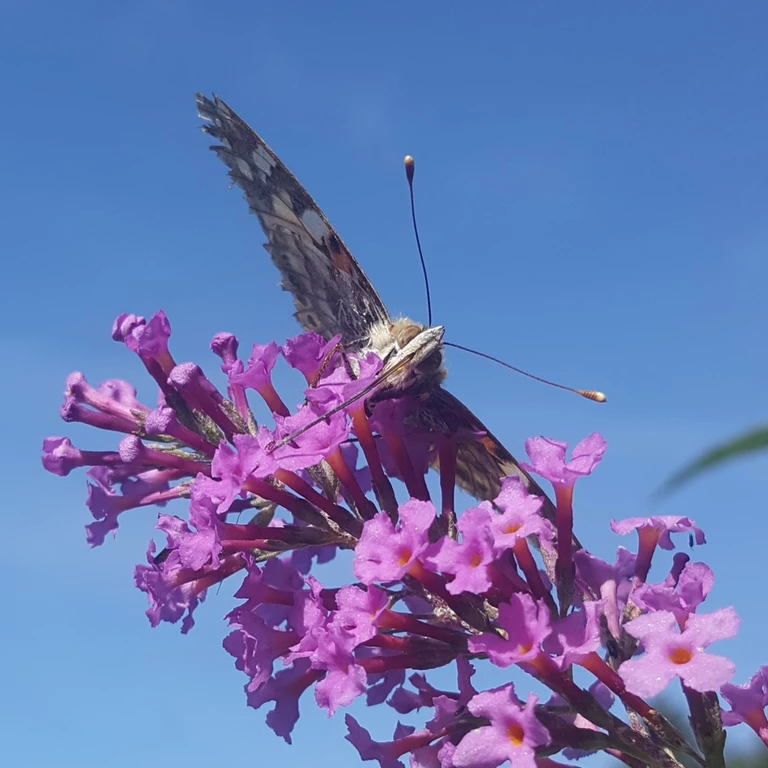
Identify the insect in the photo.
Vanessa cardui
